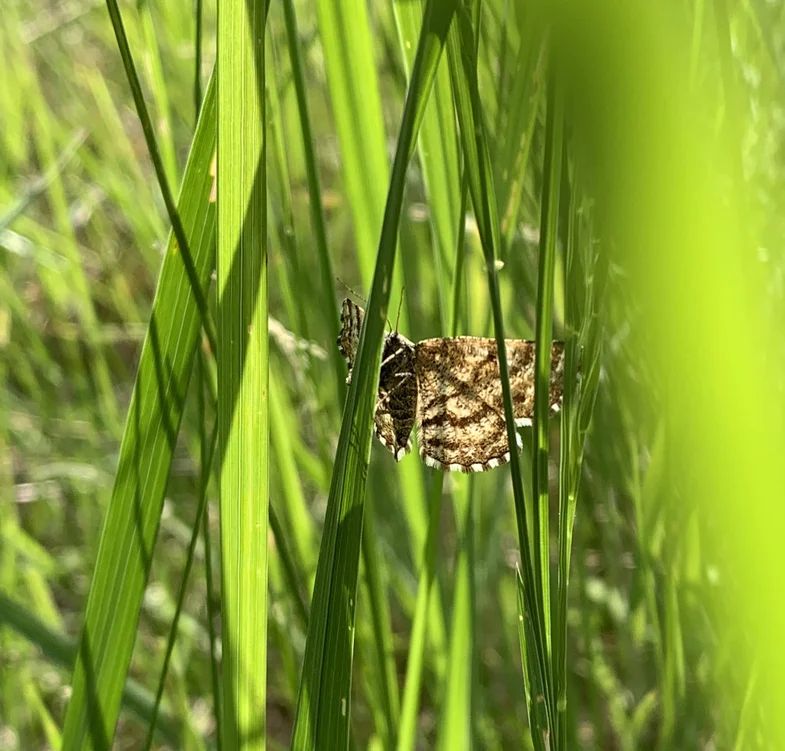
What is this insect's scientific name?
Ematurga atomaria
